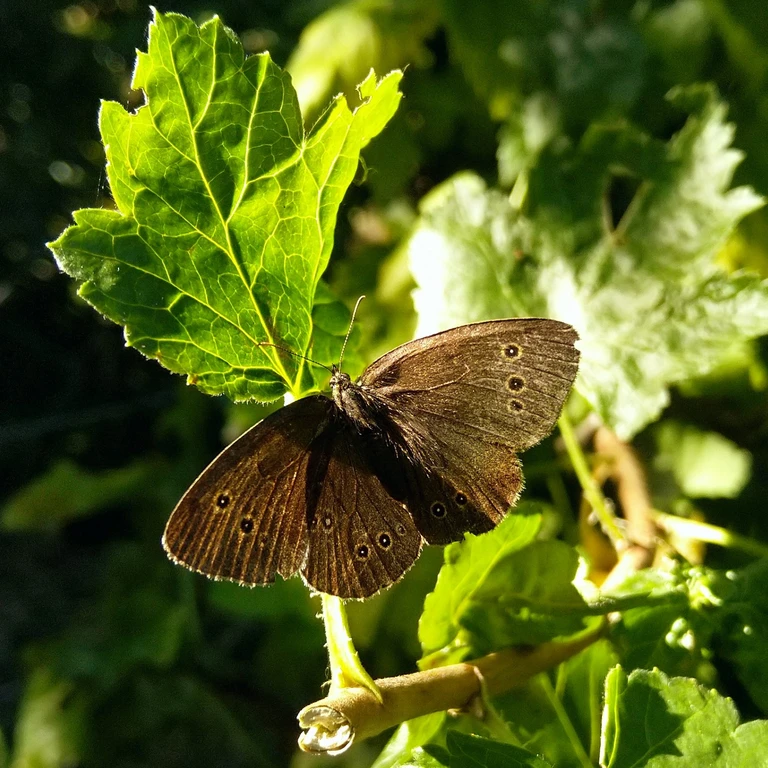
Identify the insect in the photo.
Aphantopus hyperantus
